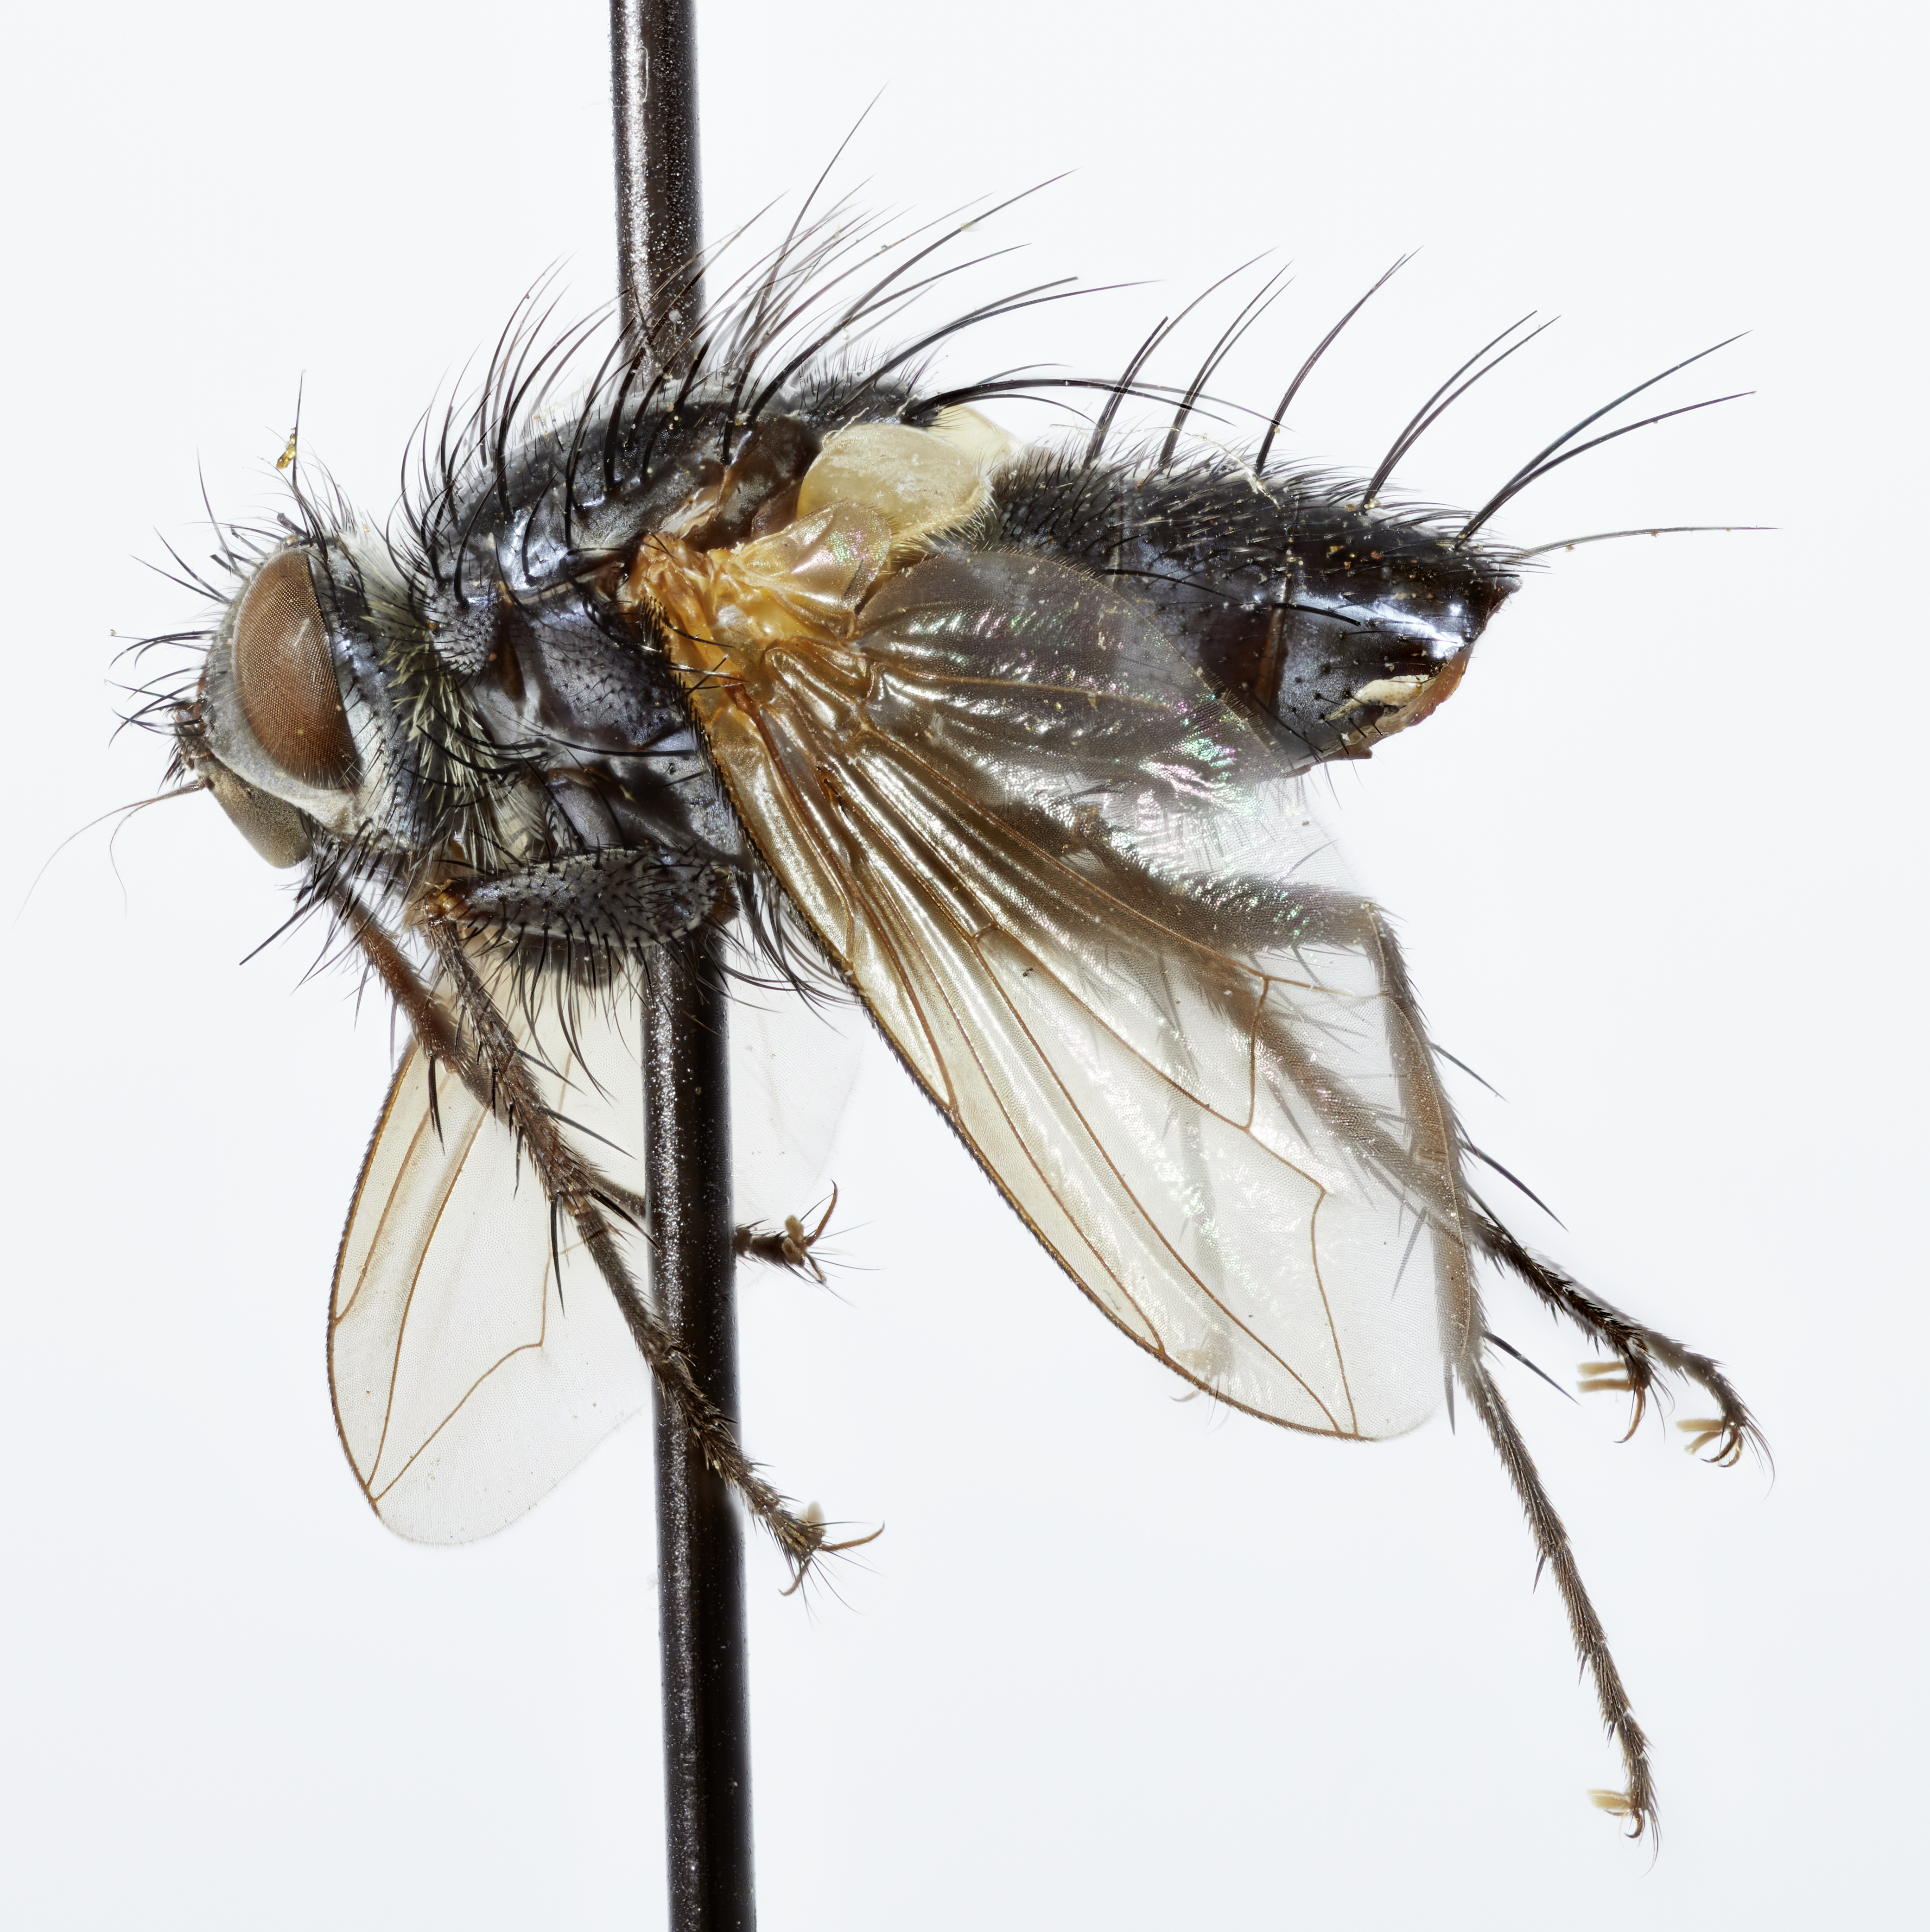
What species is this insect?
Matucania mellisquama
